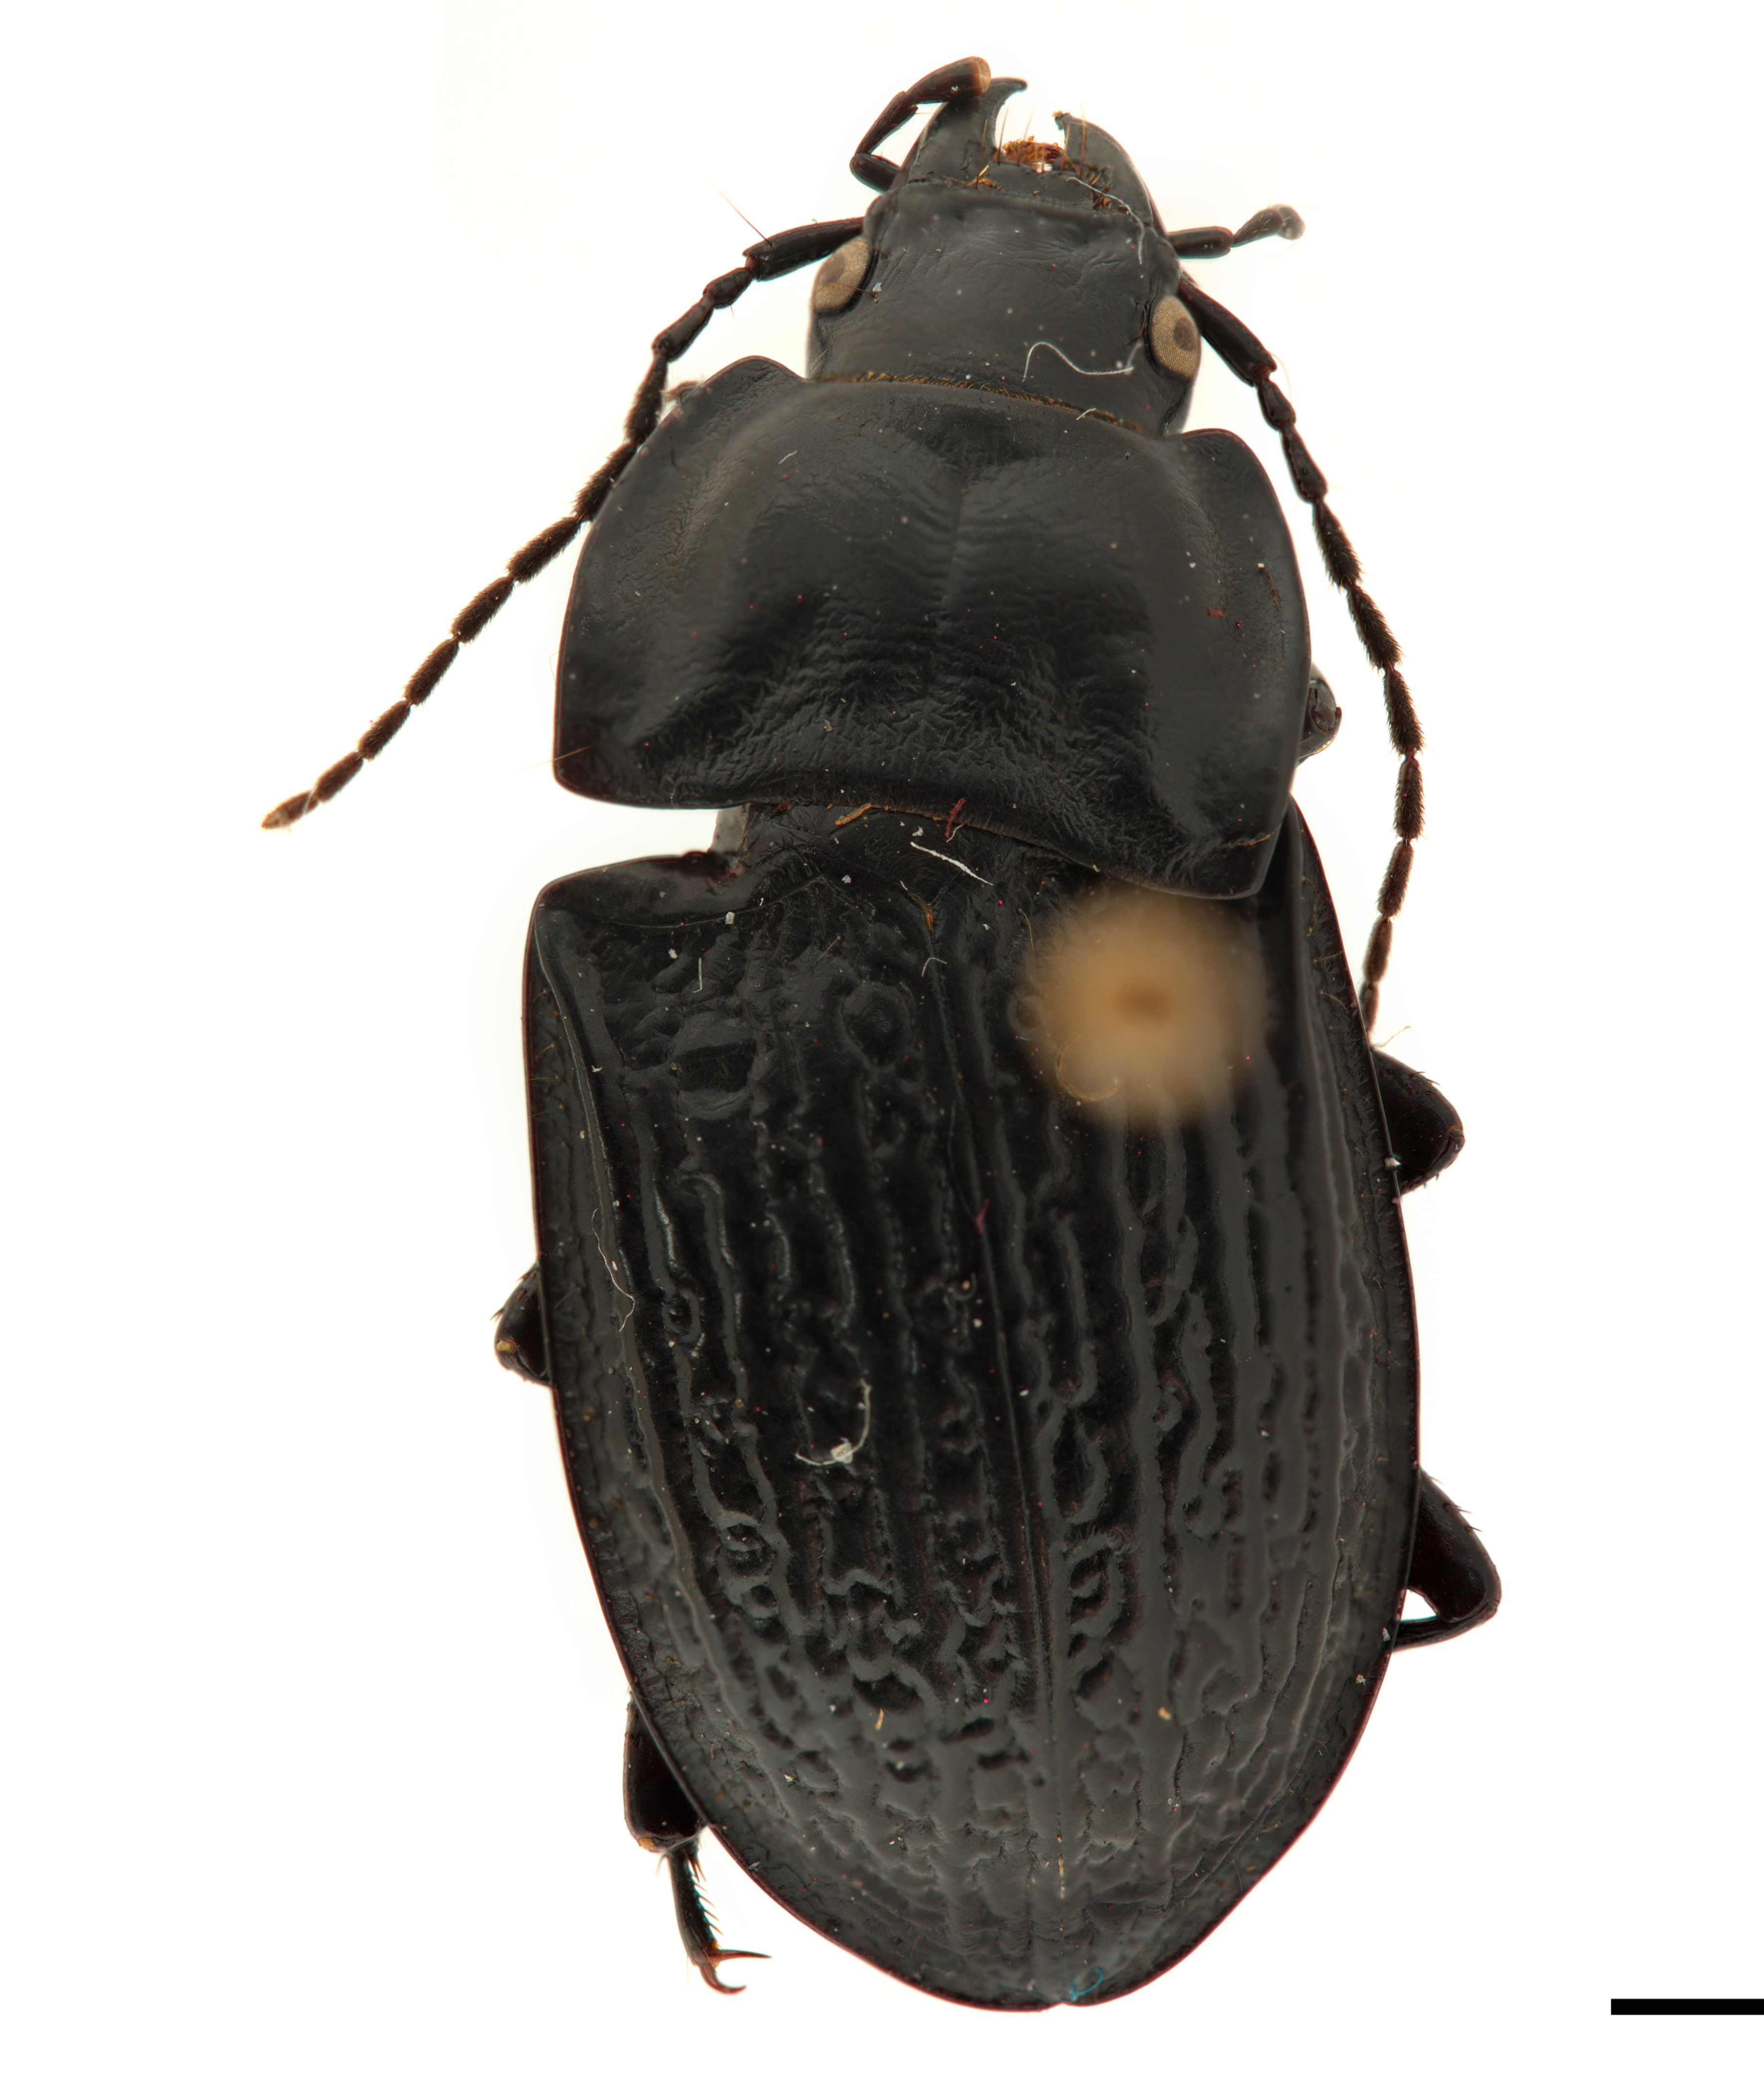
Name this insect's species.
Dicaelus sculptilis
